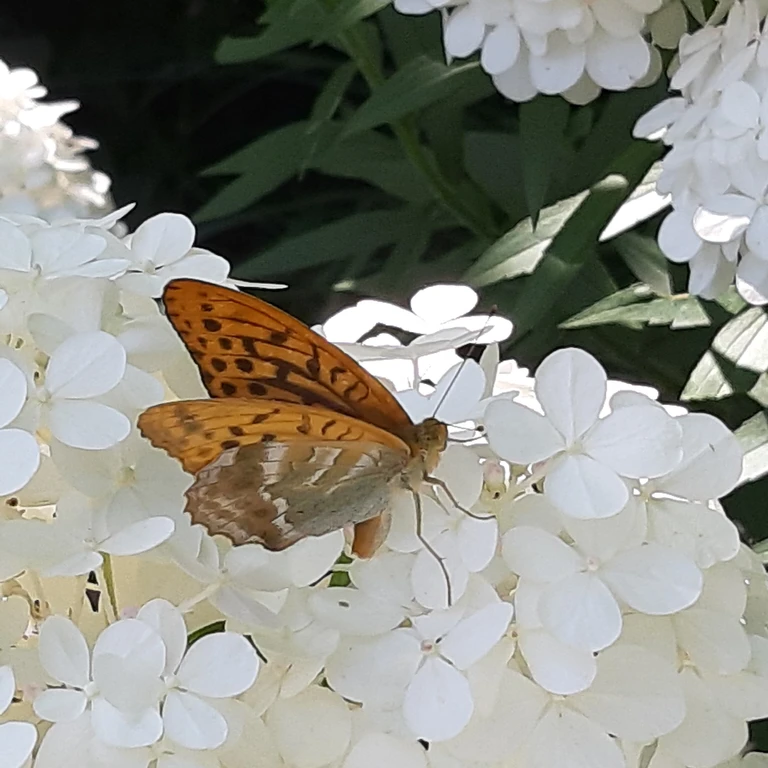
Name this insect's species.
Argynnis paphia
